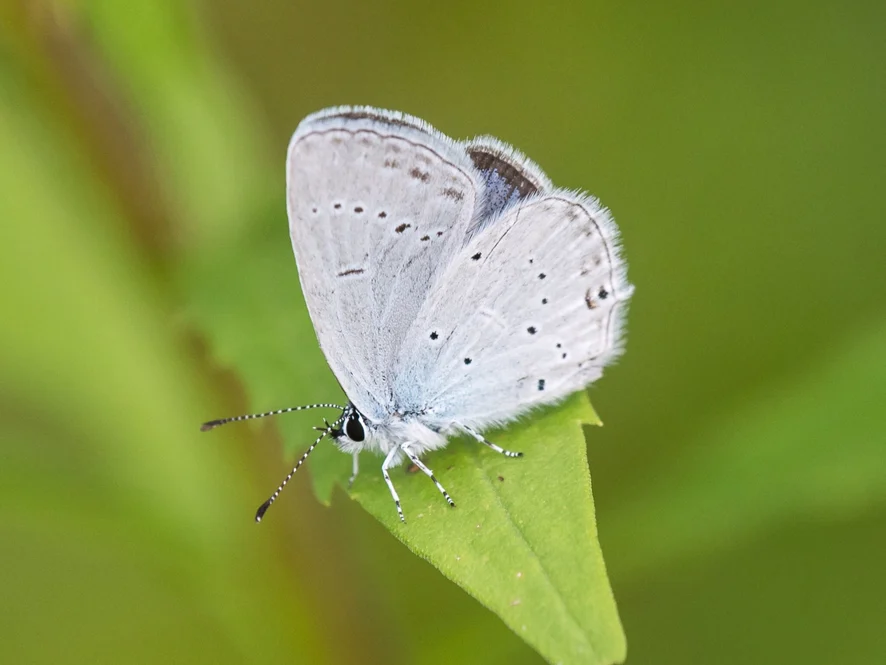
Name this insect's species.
Cupido decolorata (also Elkalyce decolorata)
